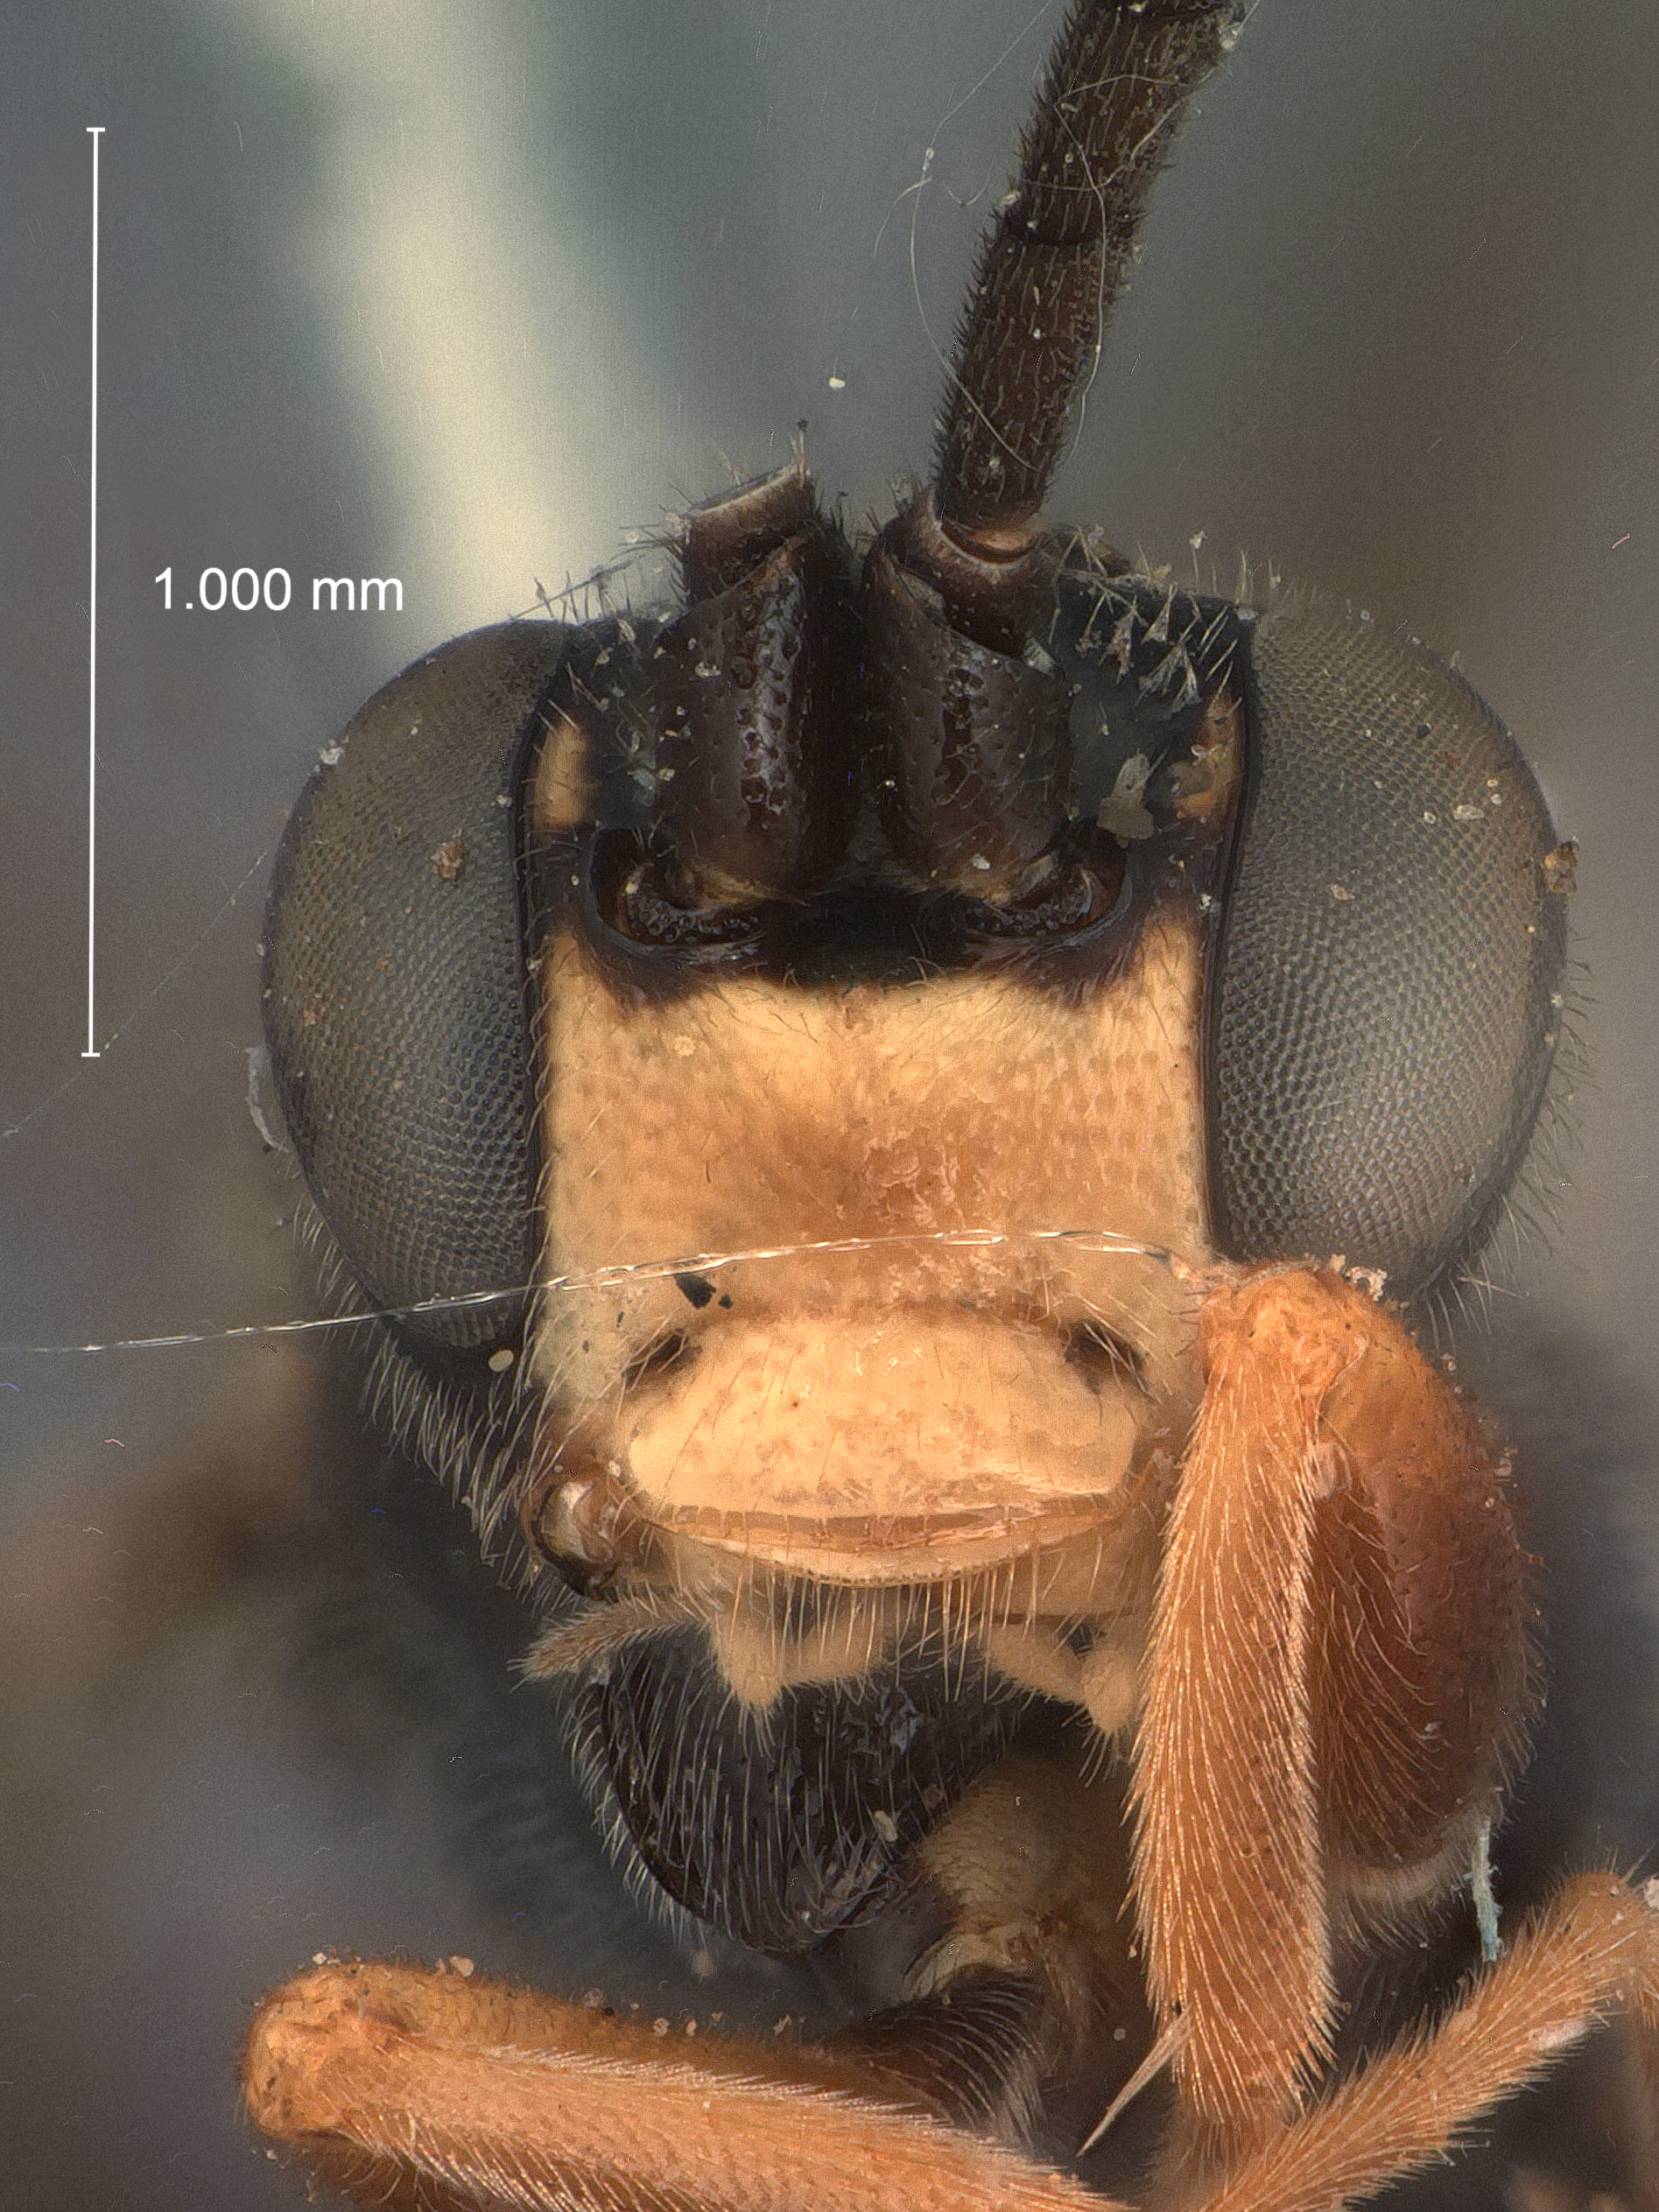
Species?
Cratichneumon alaskensis
